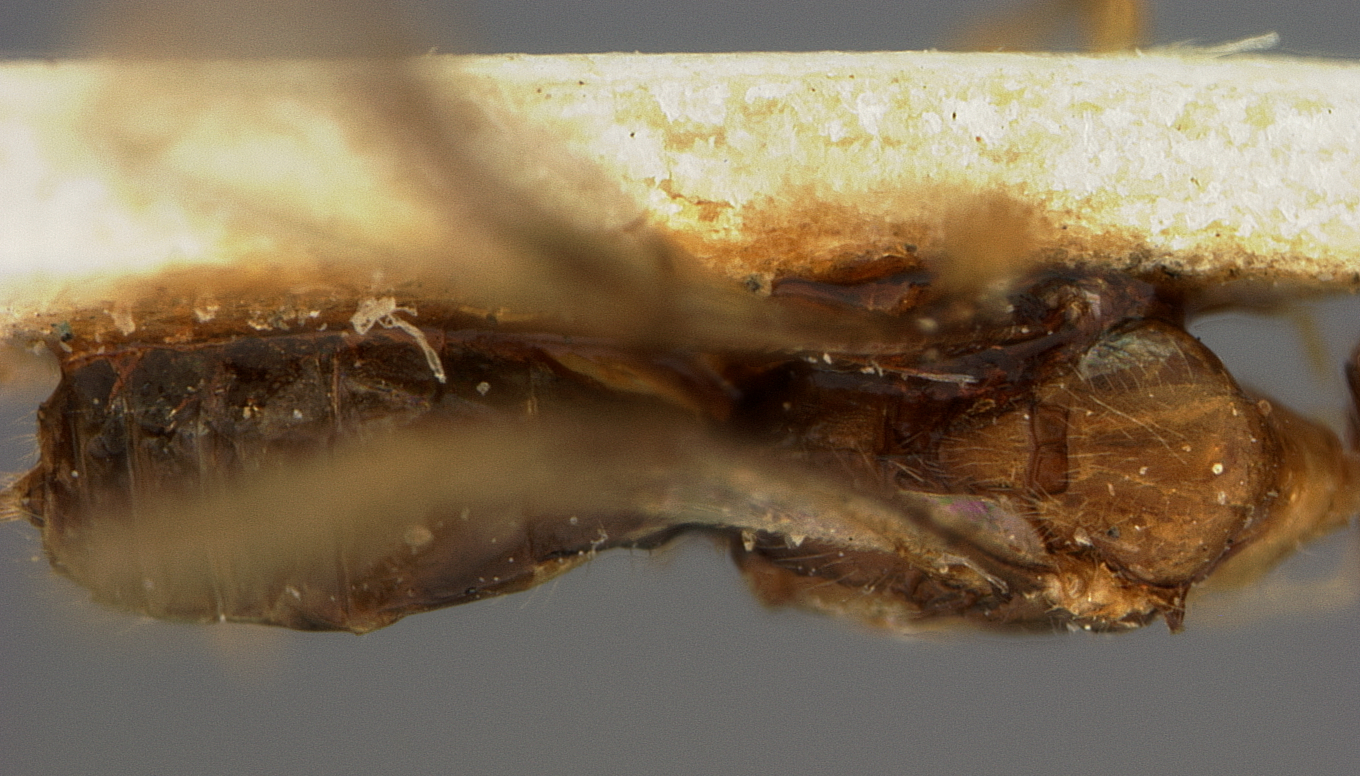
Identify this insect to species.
Rhyssalus brunneiventris
